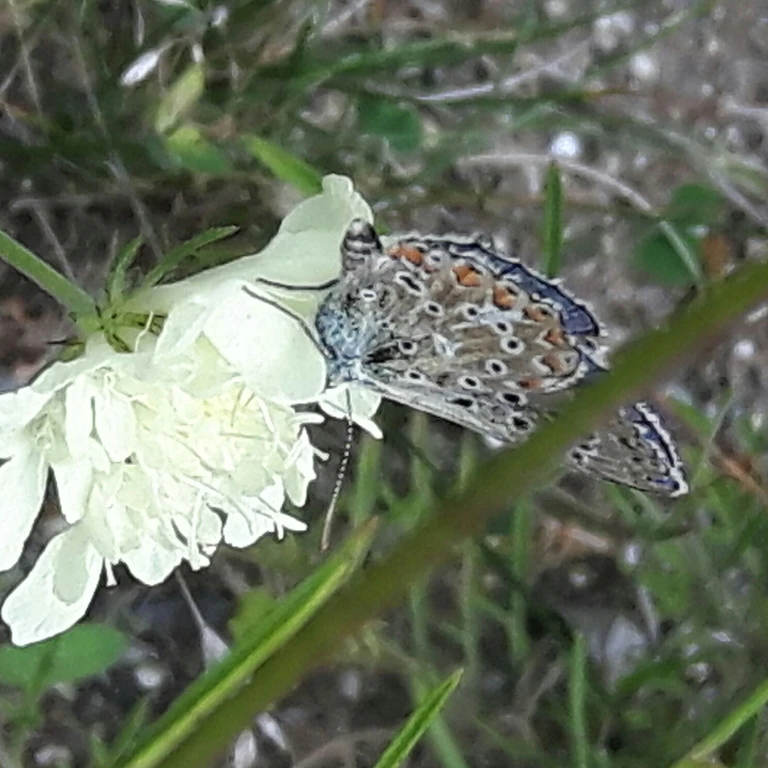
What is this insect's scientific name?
Lysandra coridon
